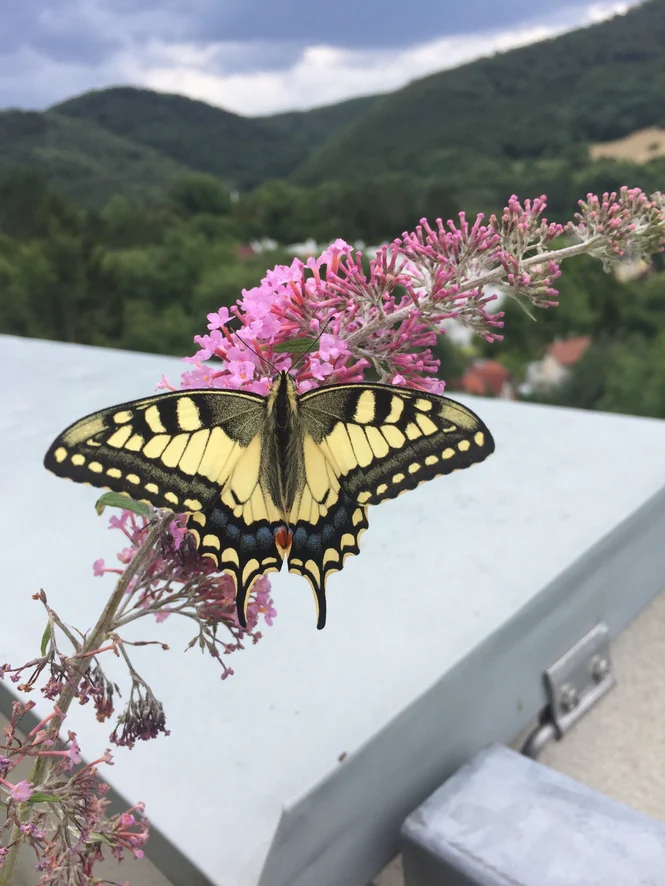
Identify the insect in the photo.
Papilio machaon
